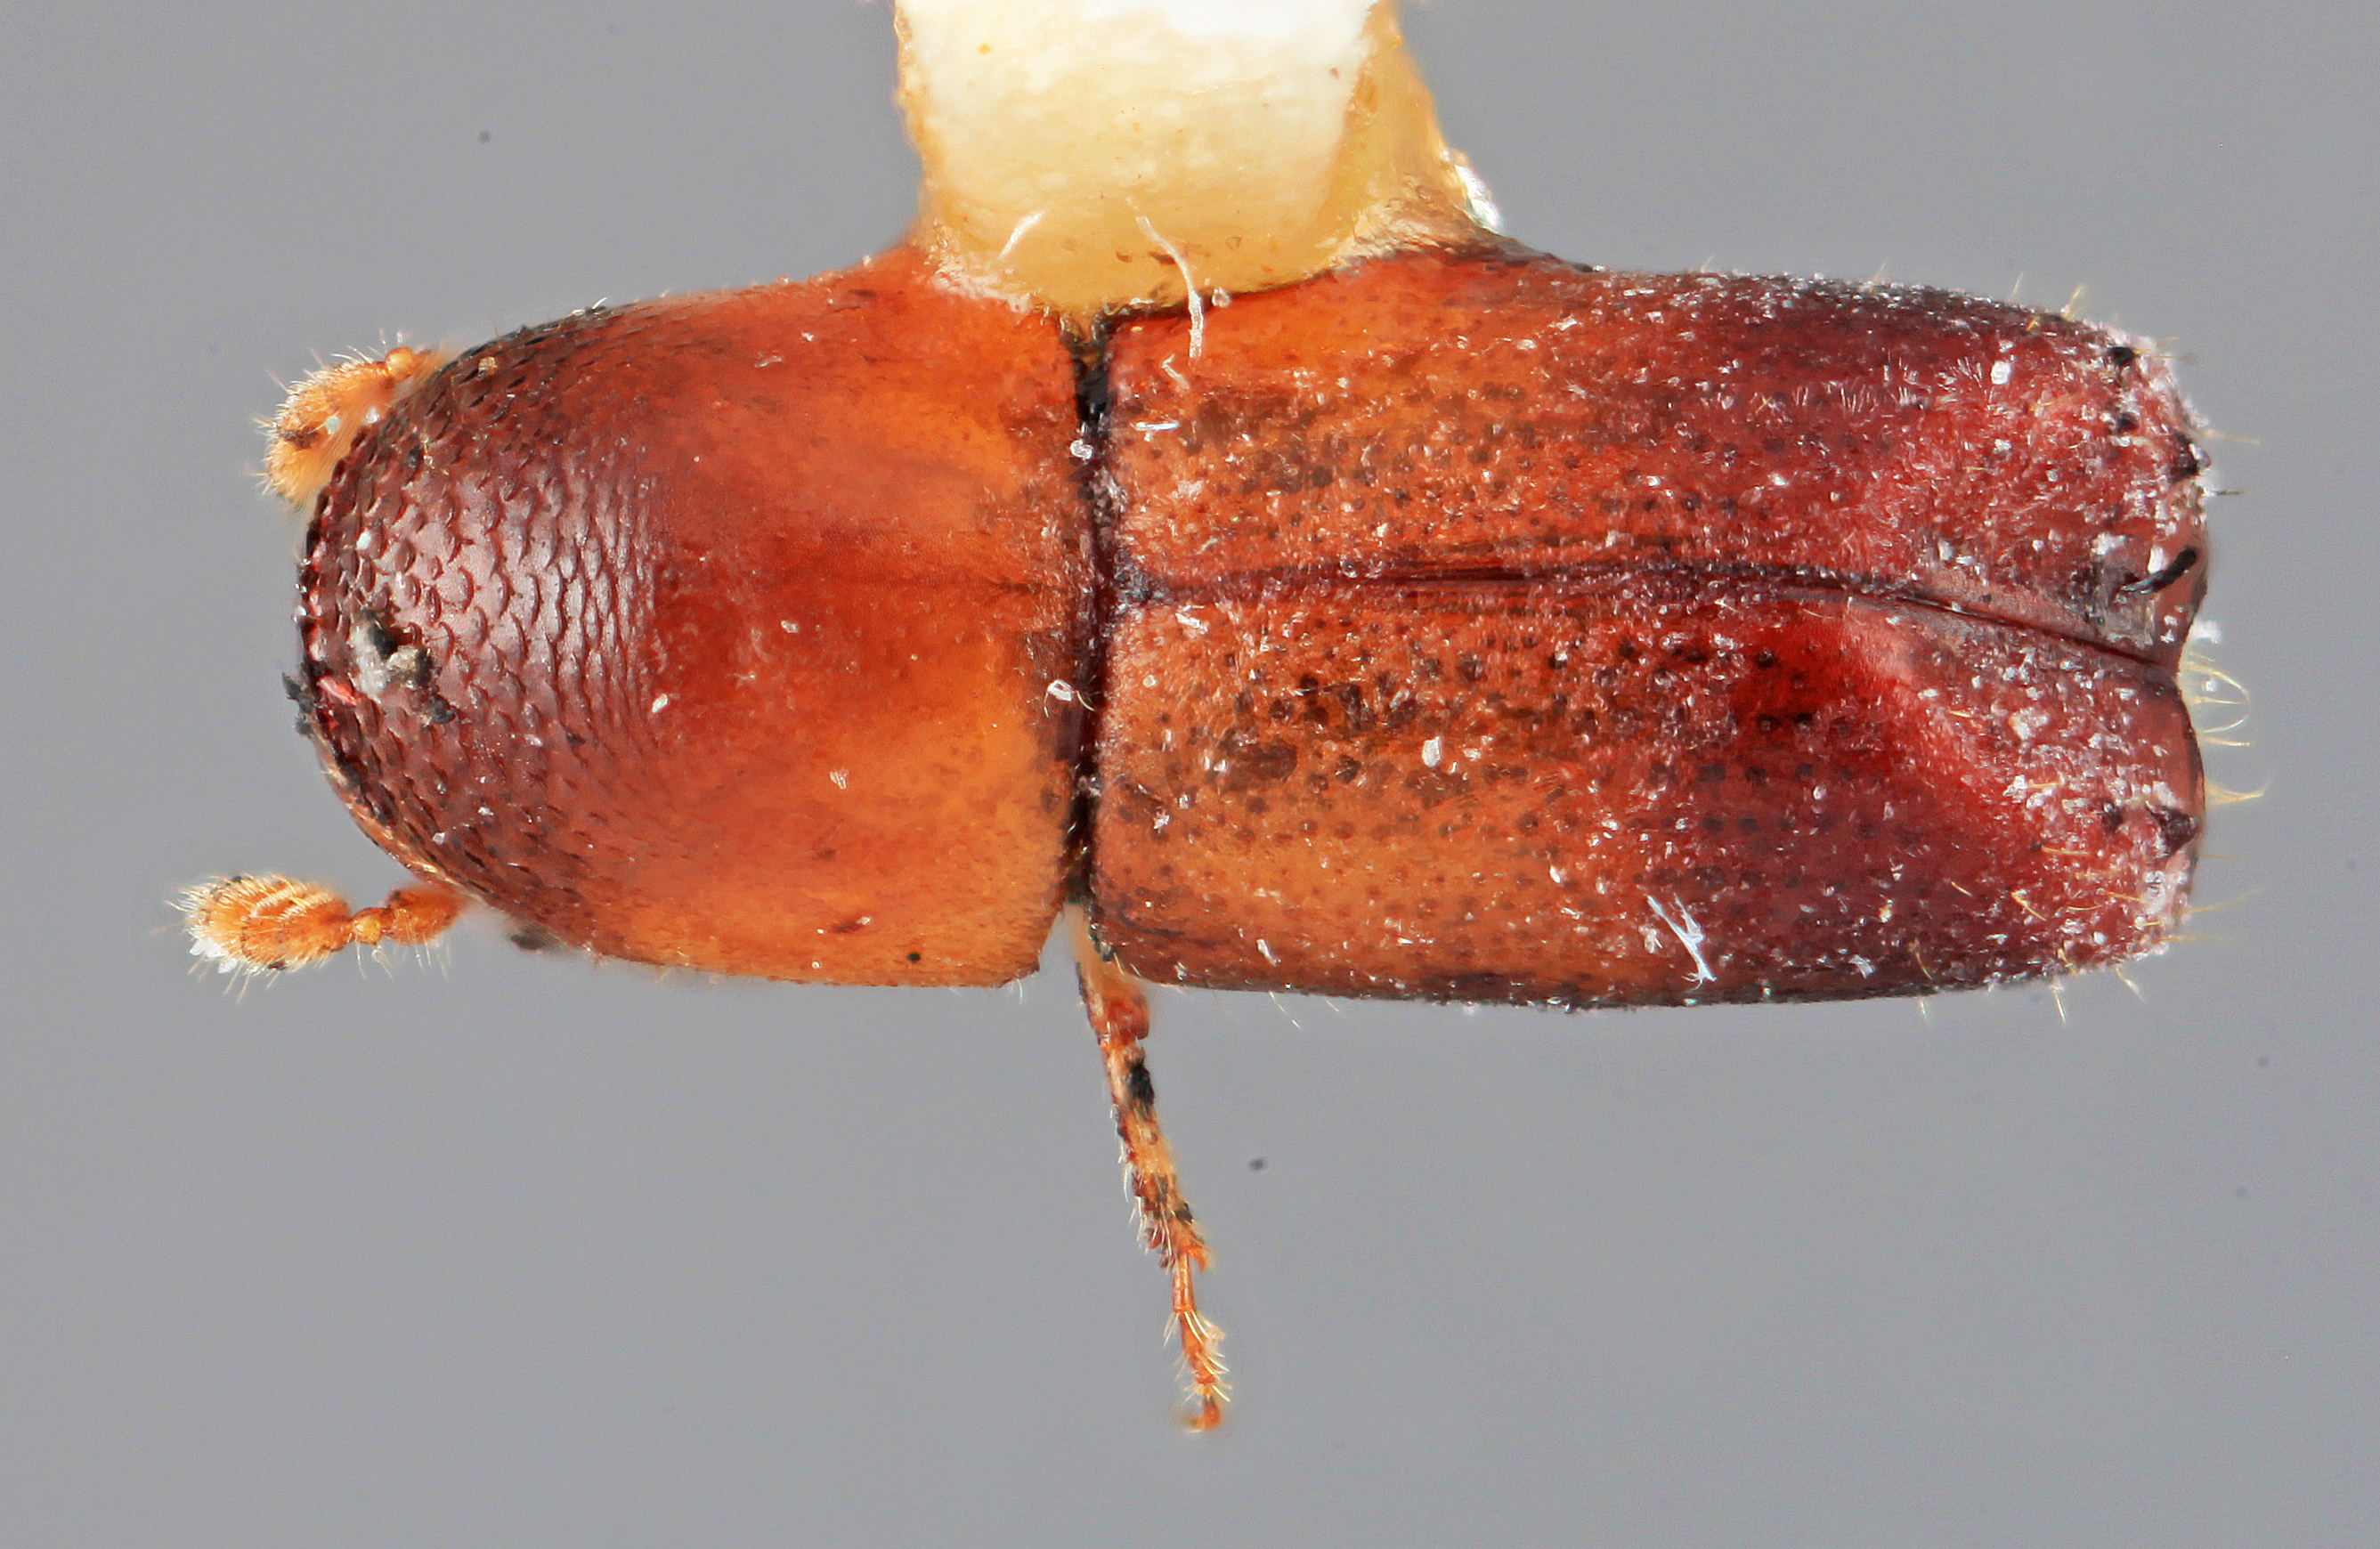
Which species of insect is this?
Monarthrum hondurensis
